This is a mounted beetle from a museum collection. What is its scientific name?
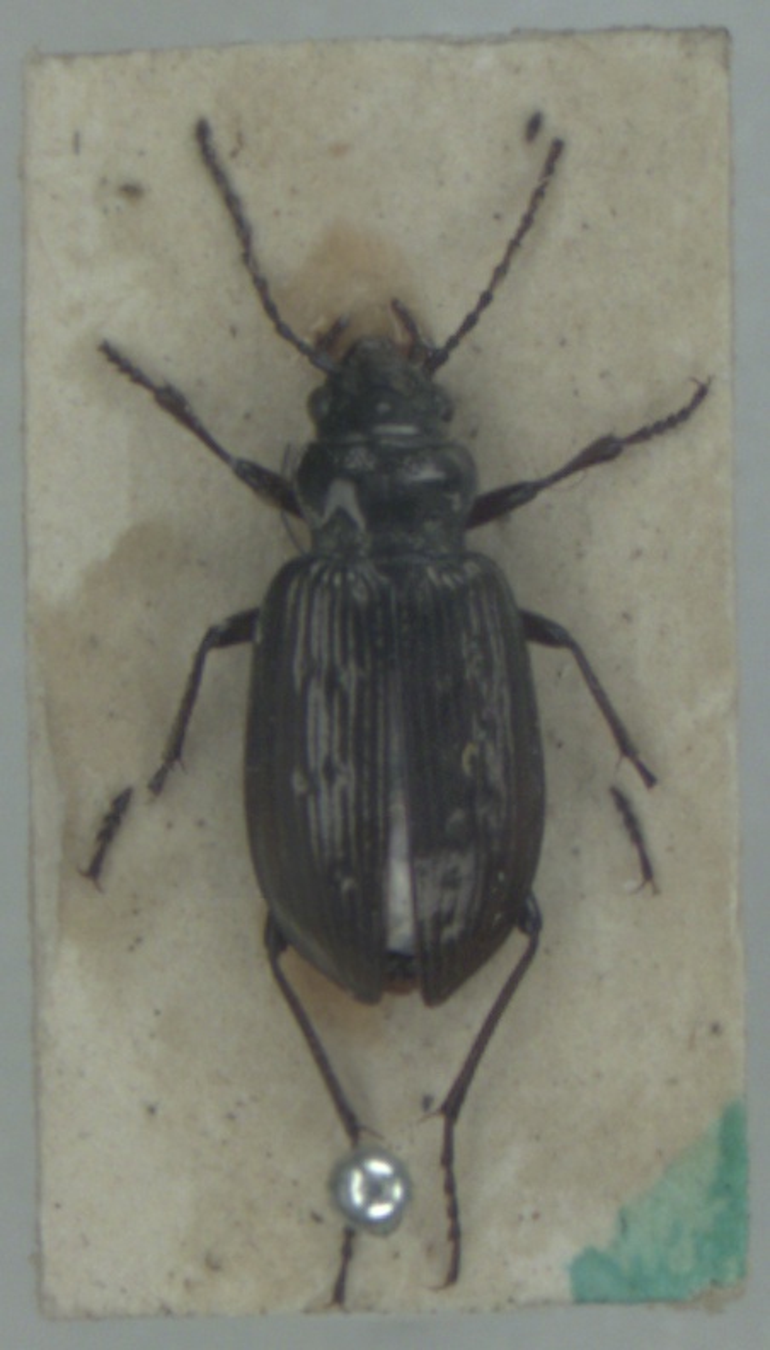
Pelophila borealis
